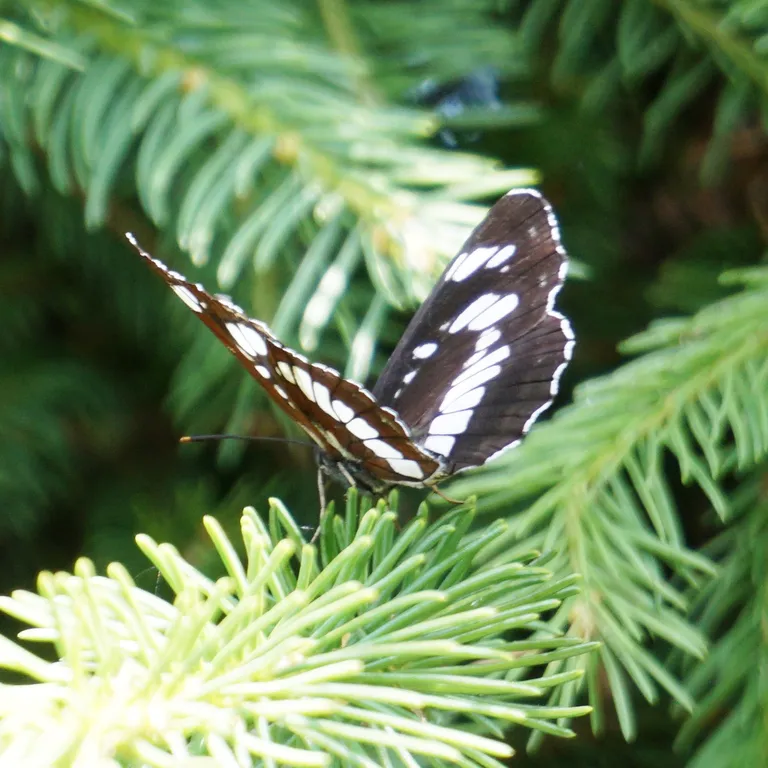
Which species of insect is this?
Neptis rivularis
